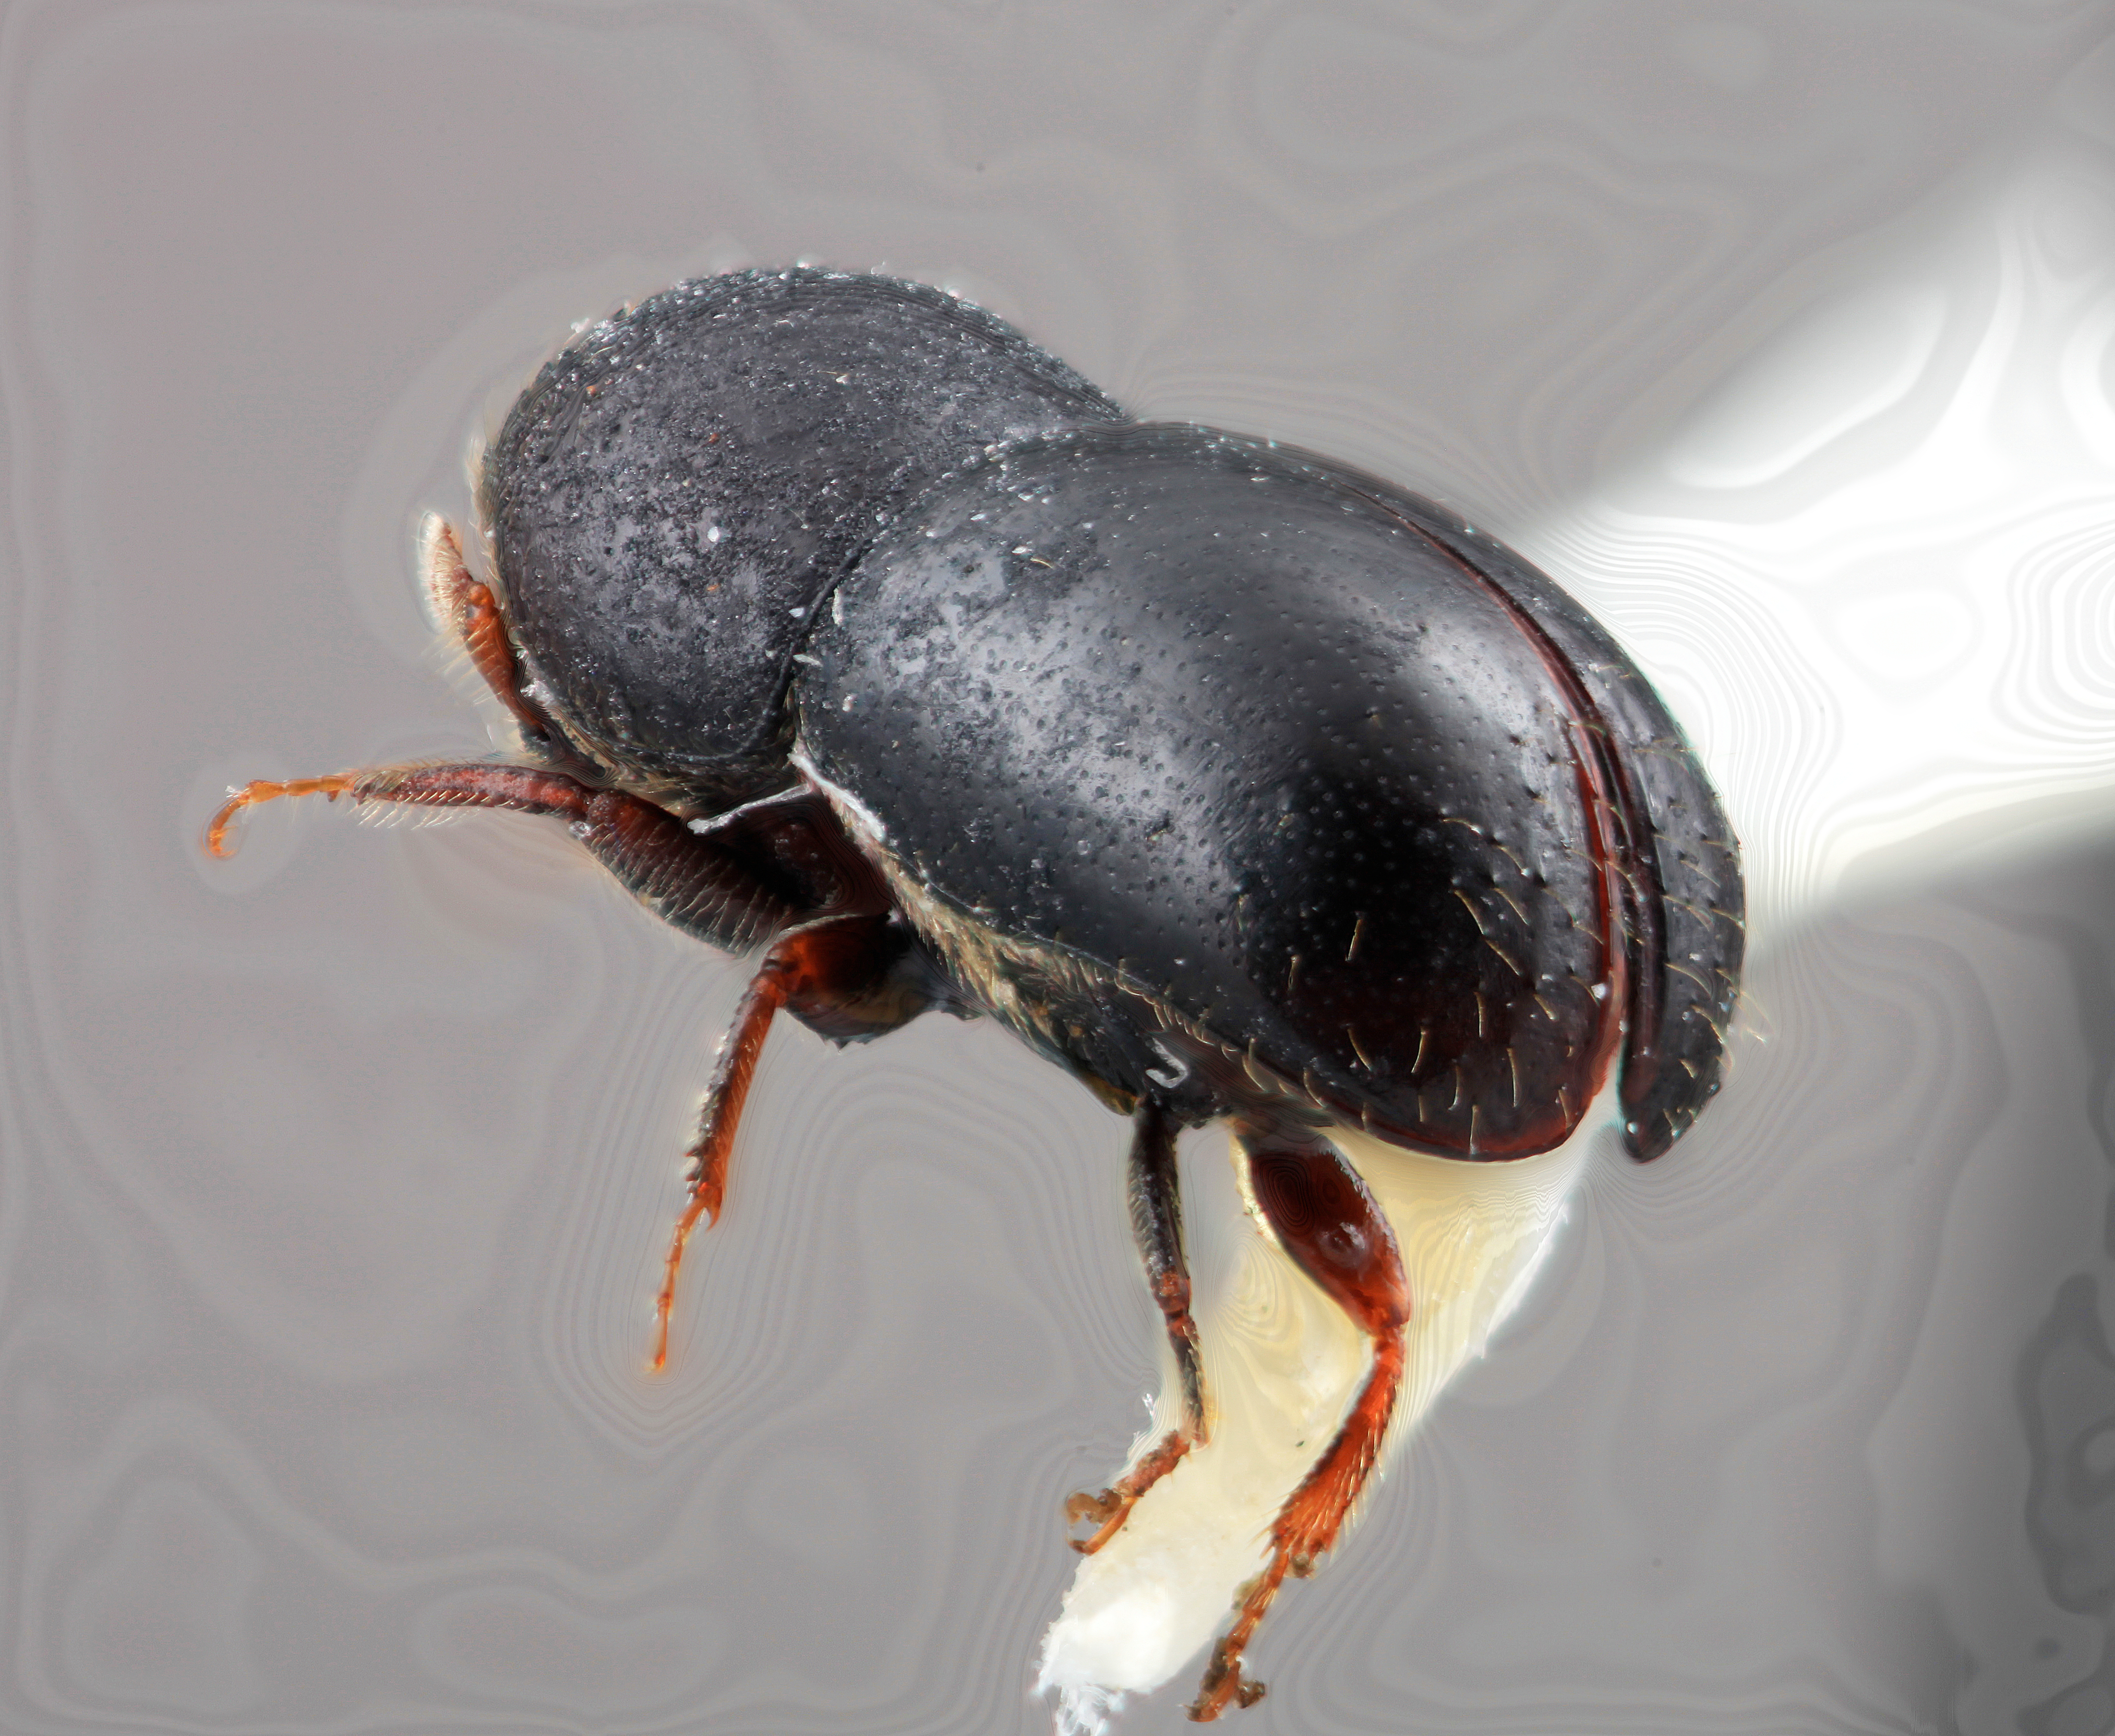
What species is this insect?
Corthylus pinguis
